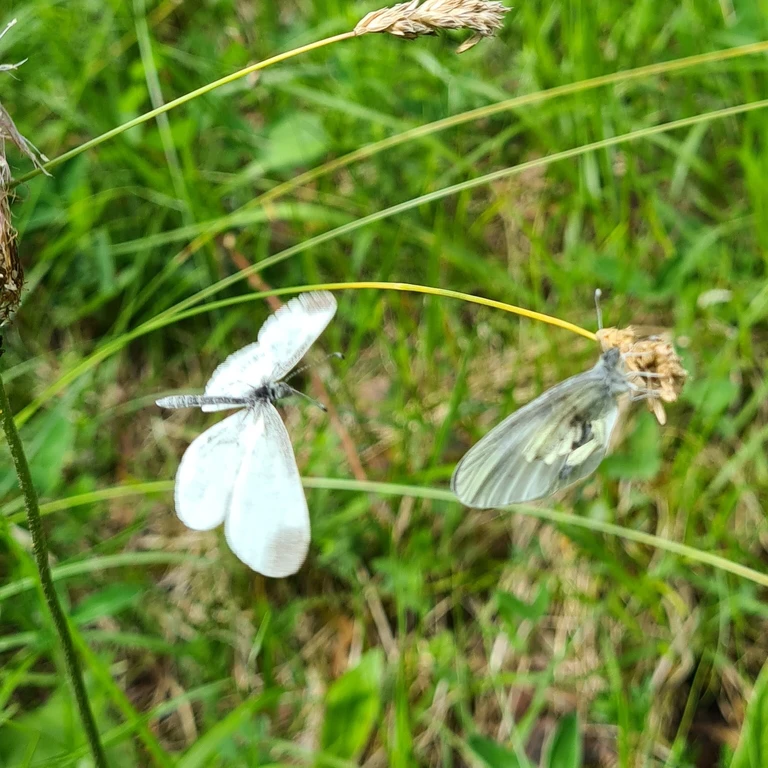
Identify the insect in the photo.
Leptidea sinapis/juvernica
